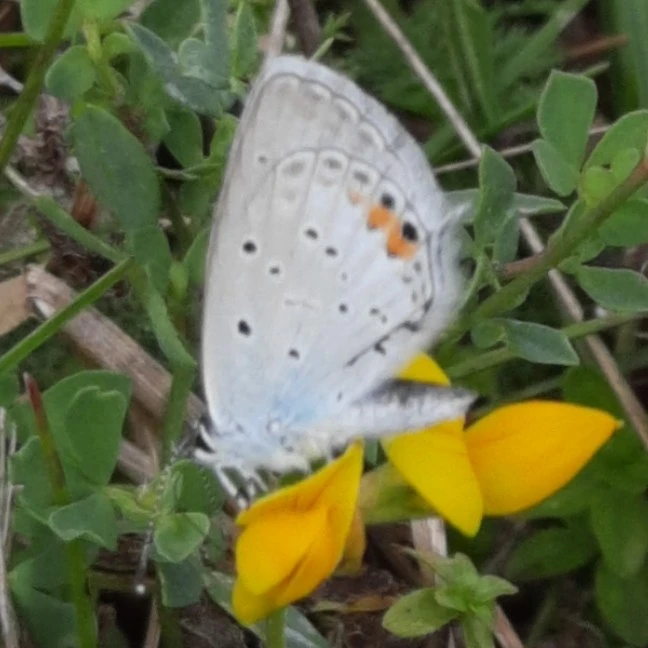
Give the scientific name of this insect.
Cupido argiades (also Elkalyce argiades)
